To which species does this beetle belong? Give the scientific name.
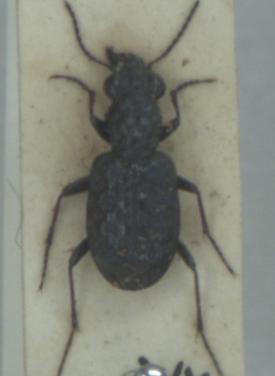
Elaphrus cupreus
